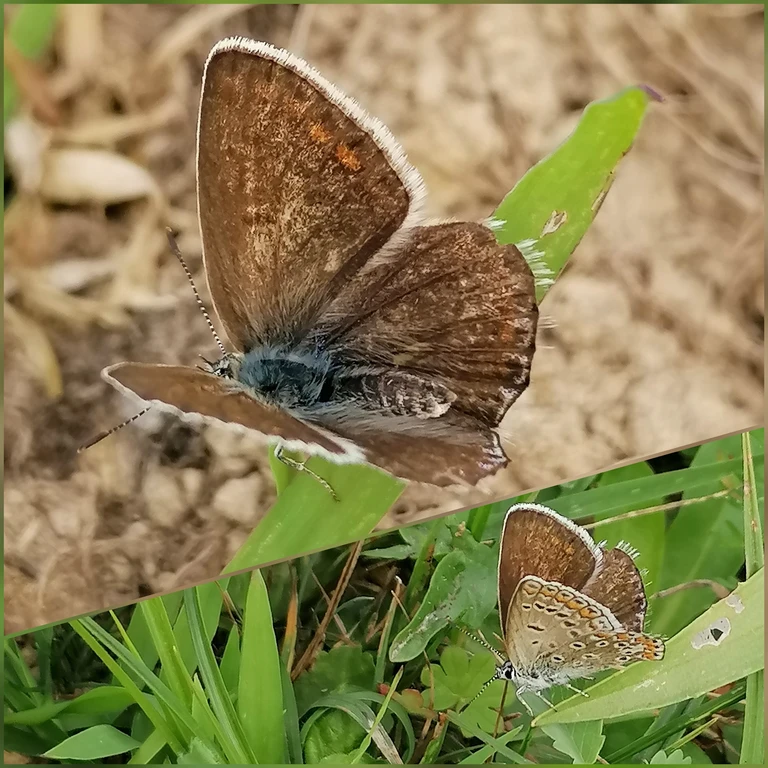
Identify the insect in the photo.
Polyommatus icarus
